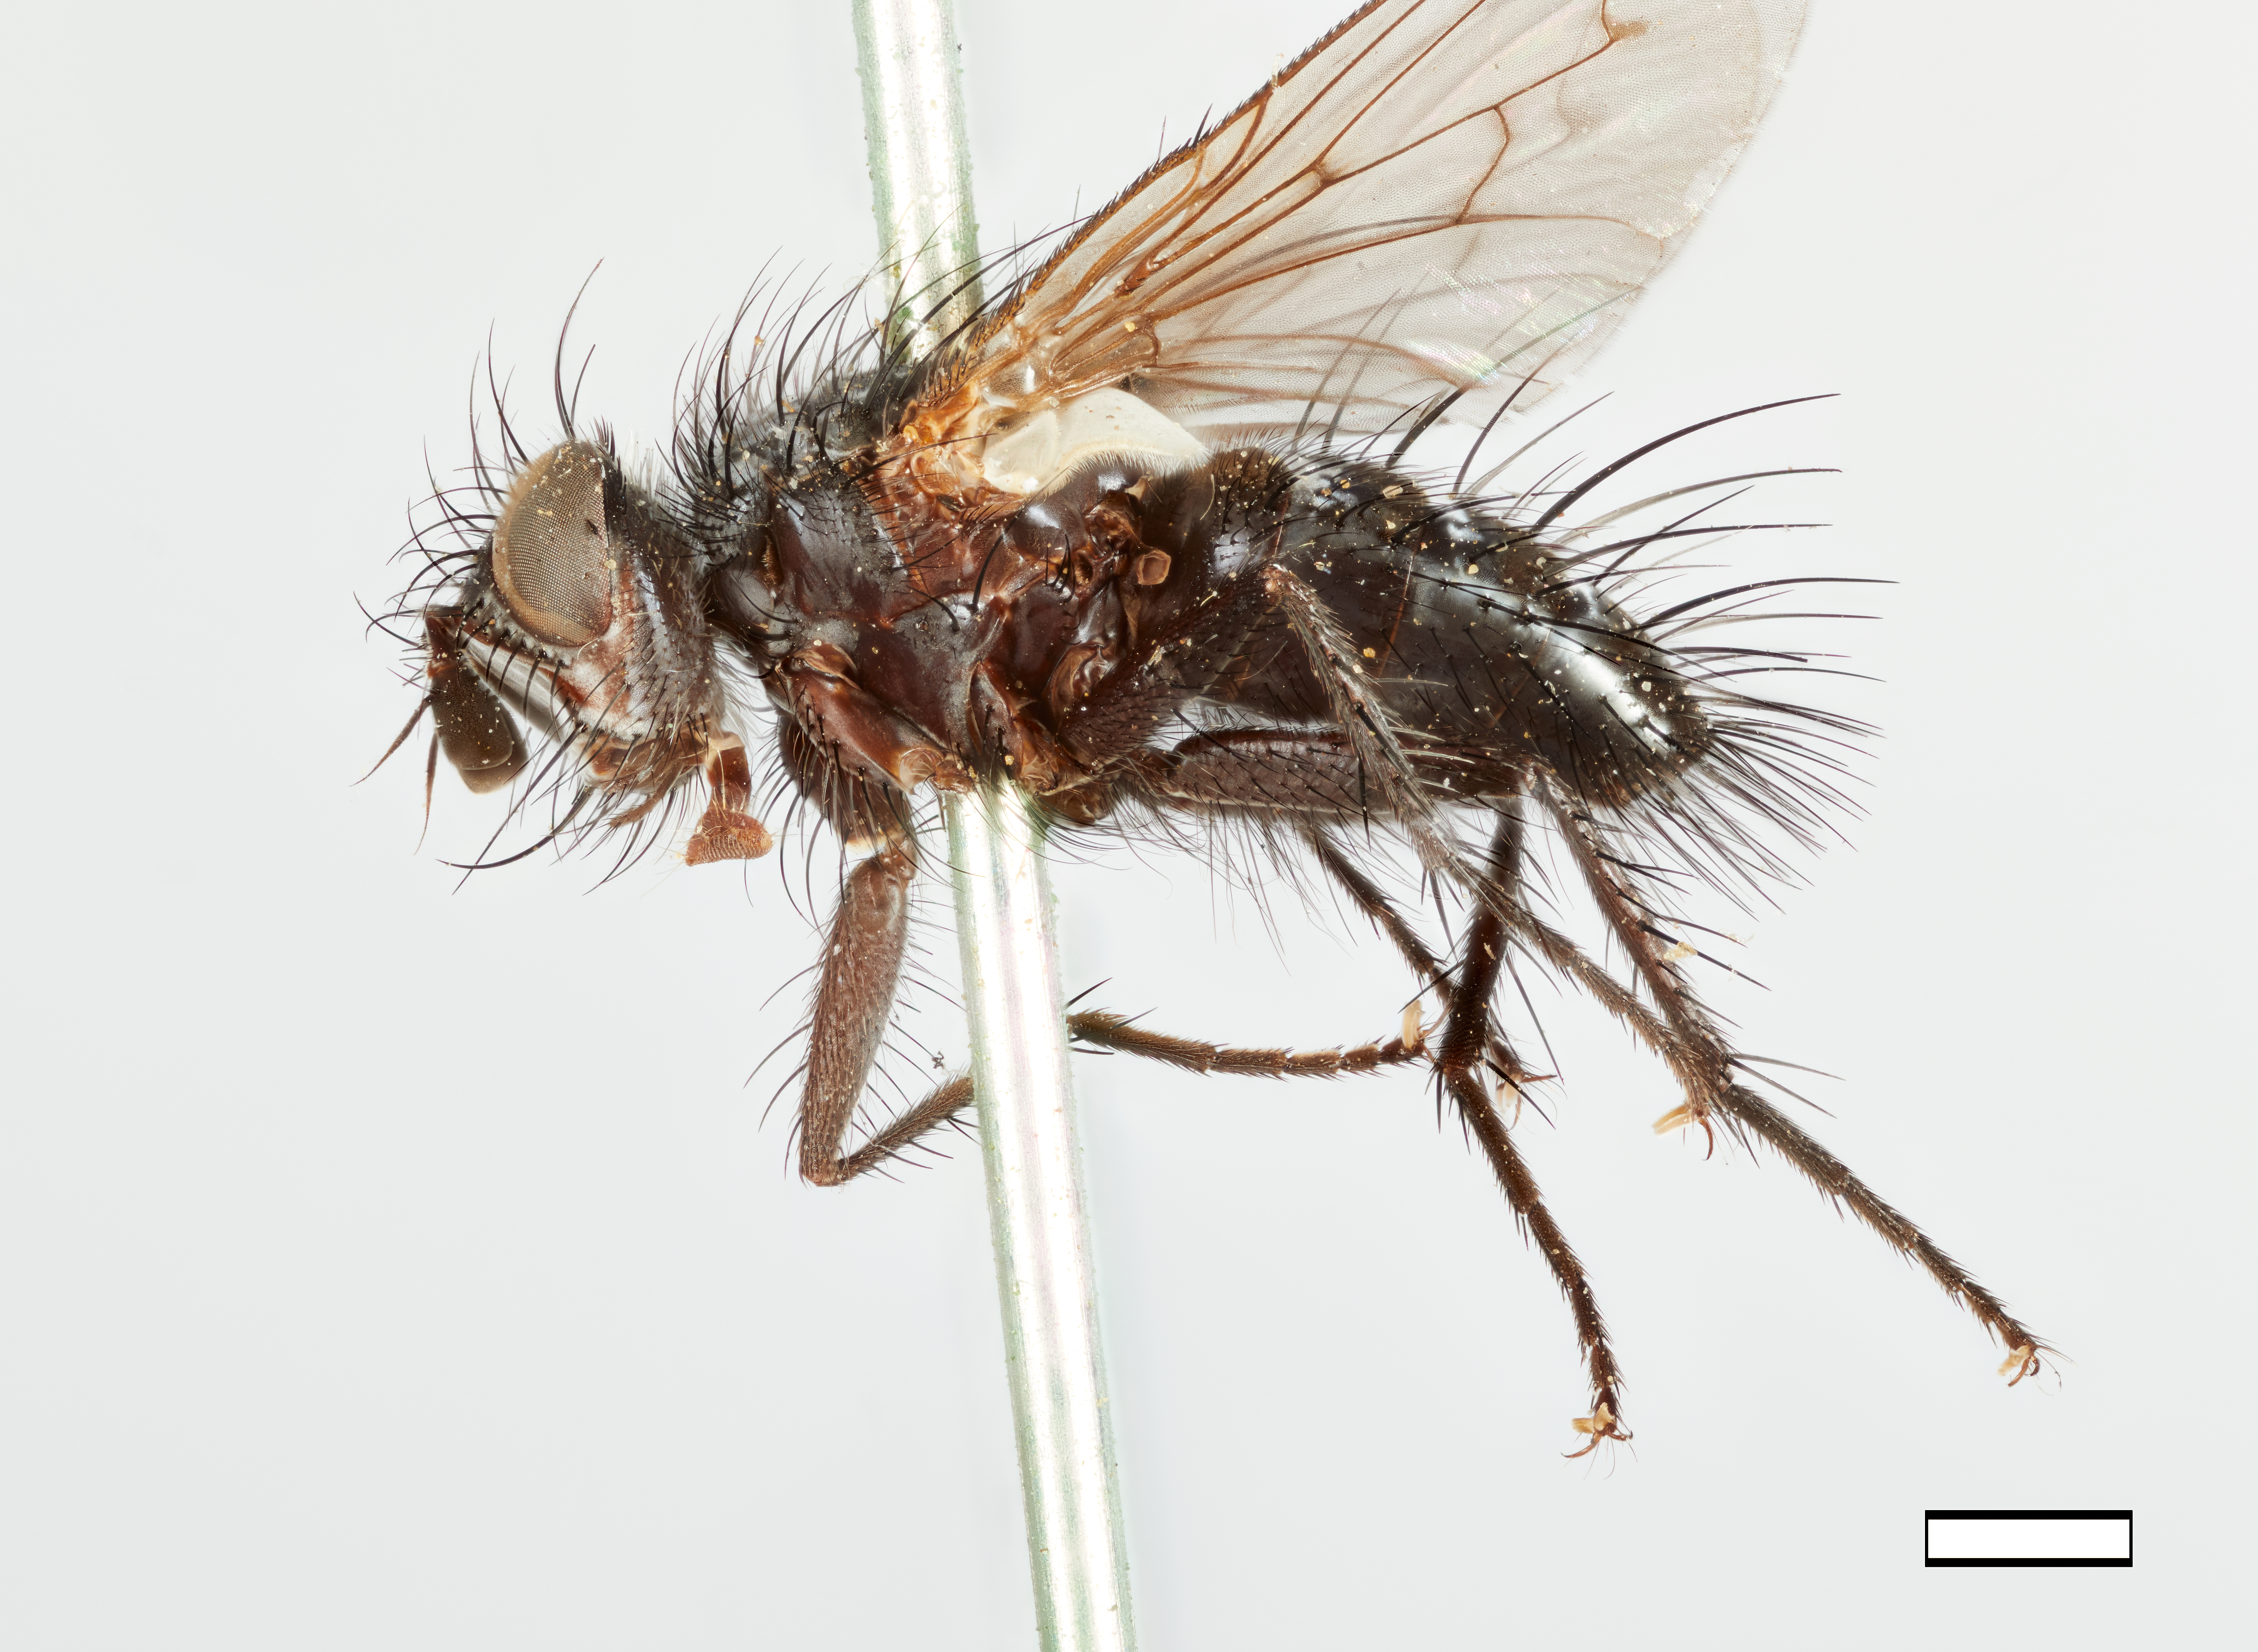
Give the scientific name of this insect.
Opsophagus nigripalpis
